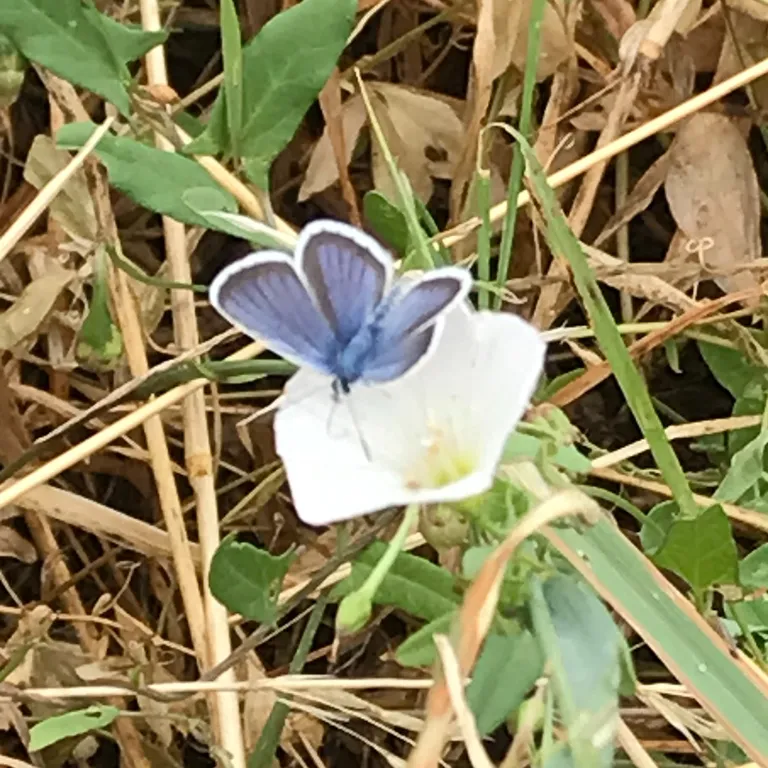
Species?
Plebejus argus
